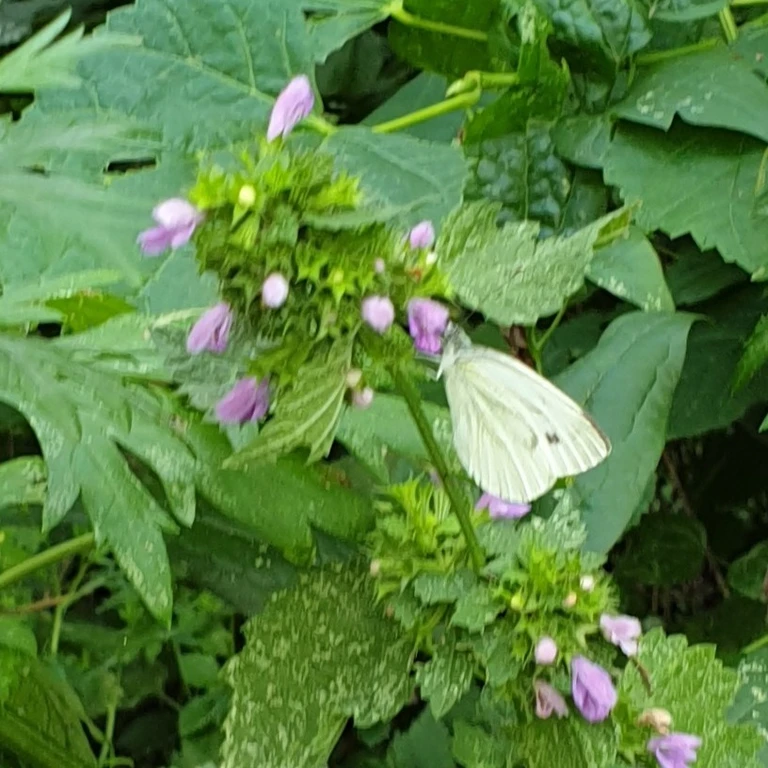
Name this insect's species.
Pieris napi
